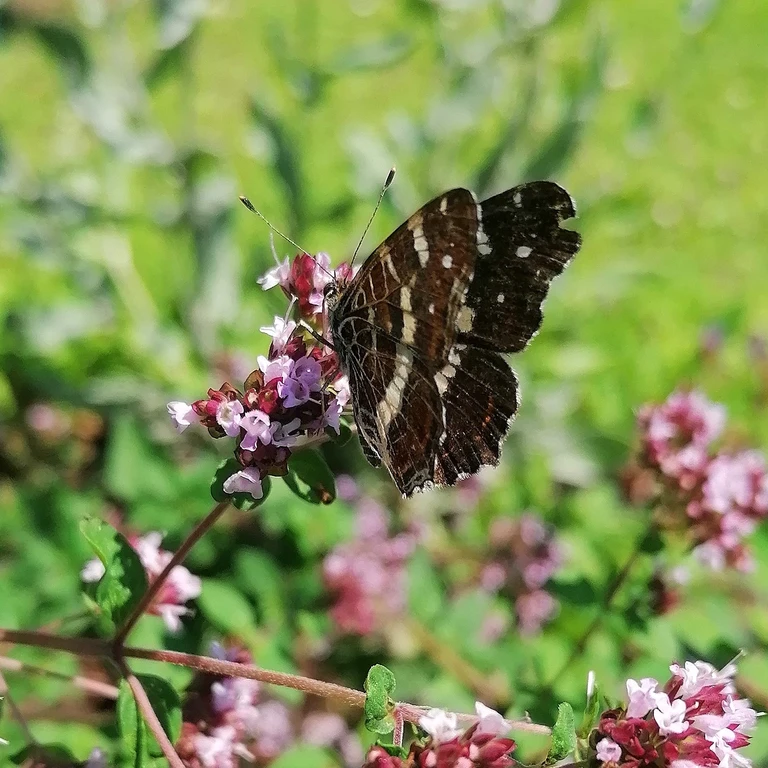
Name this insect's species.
Araschnia levana
